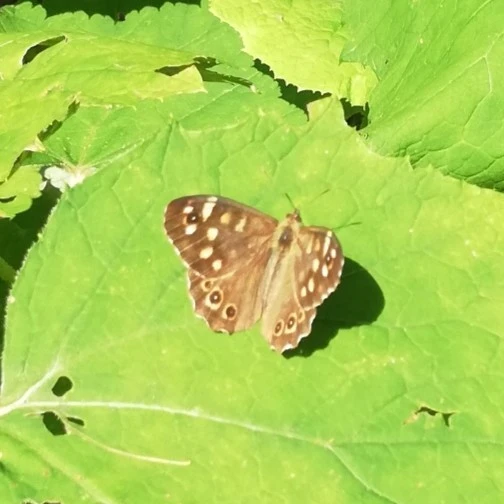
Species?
Pararge aegeria
